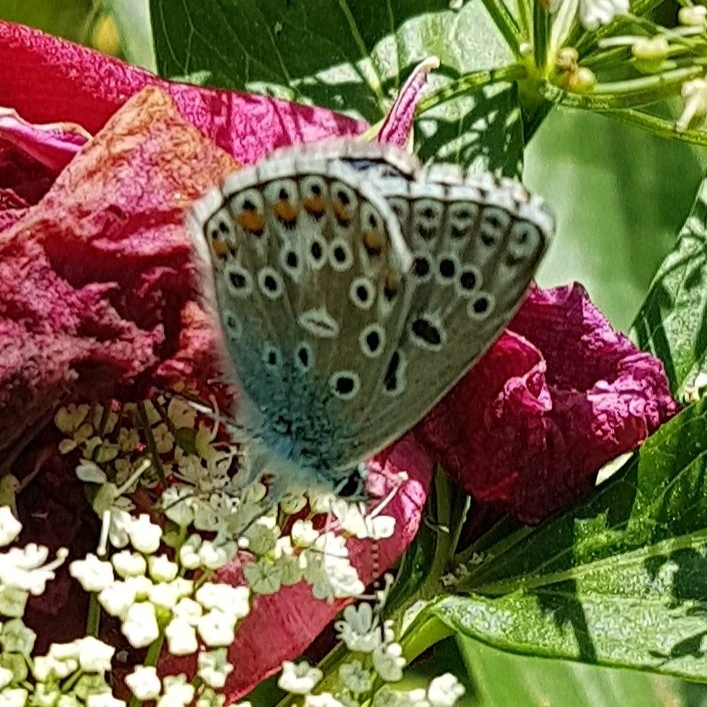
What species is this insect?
Lysandra bellargus
